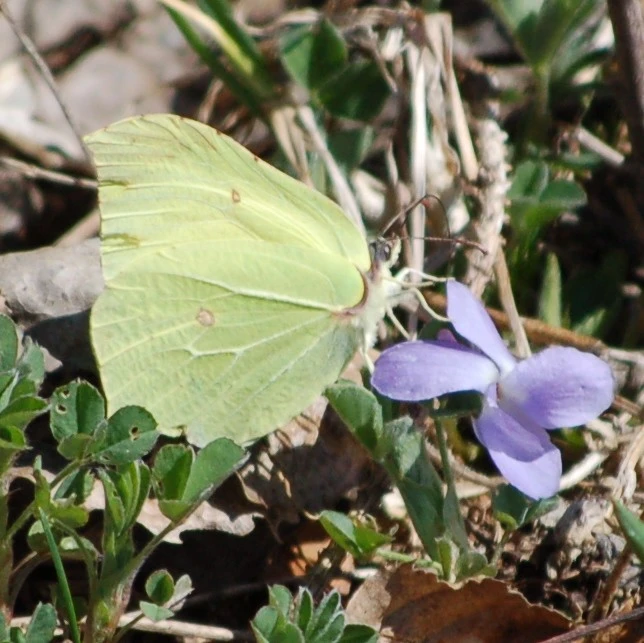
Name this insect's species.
Gonepteryx rhamni
